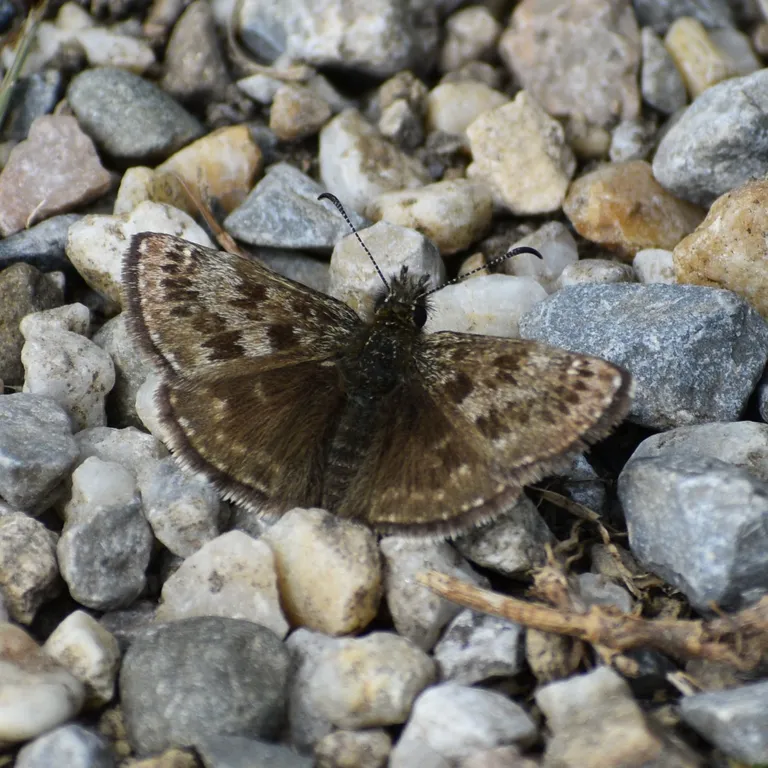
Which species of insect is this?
Erynnis tages
